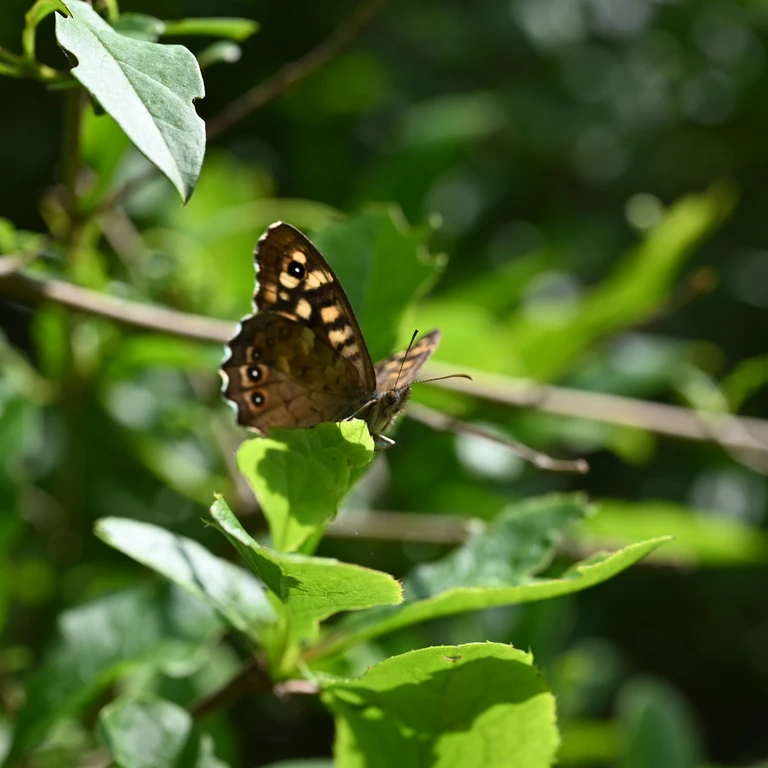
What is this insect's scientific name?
Pararge aegeria
